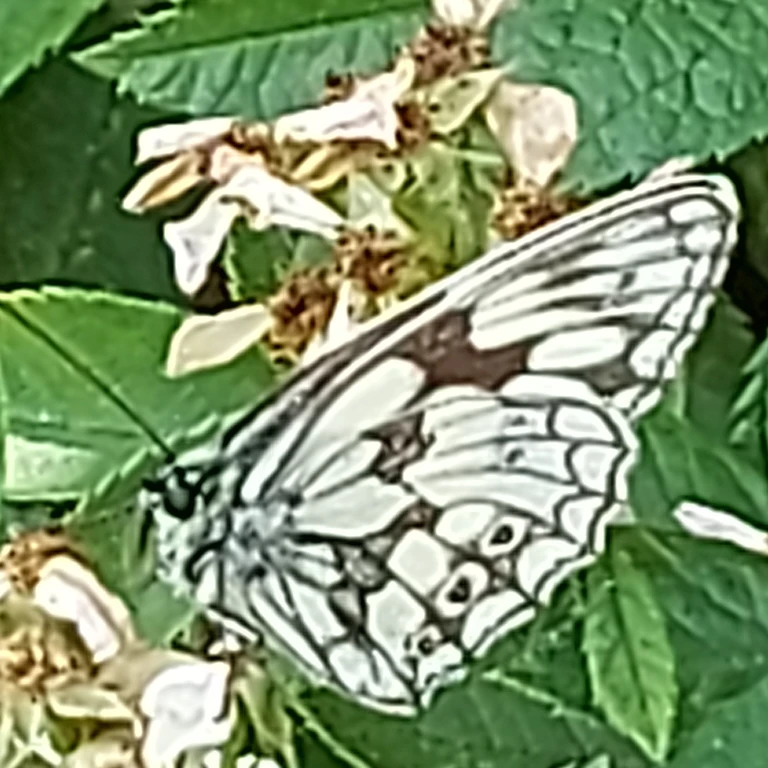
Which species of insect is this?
Melanargia galathea
